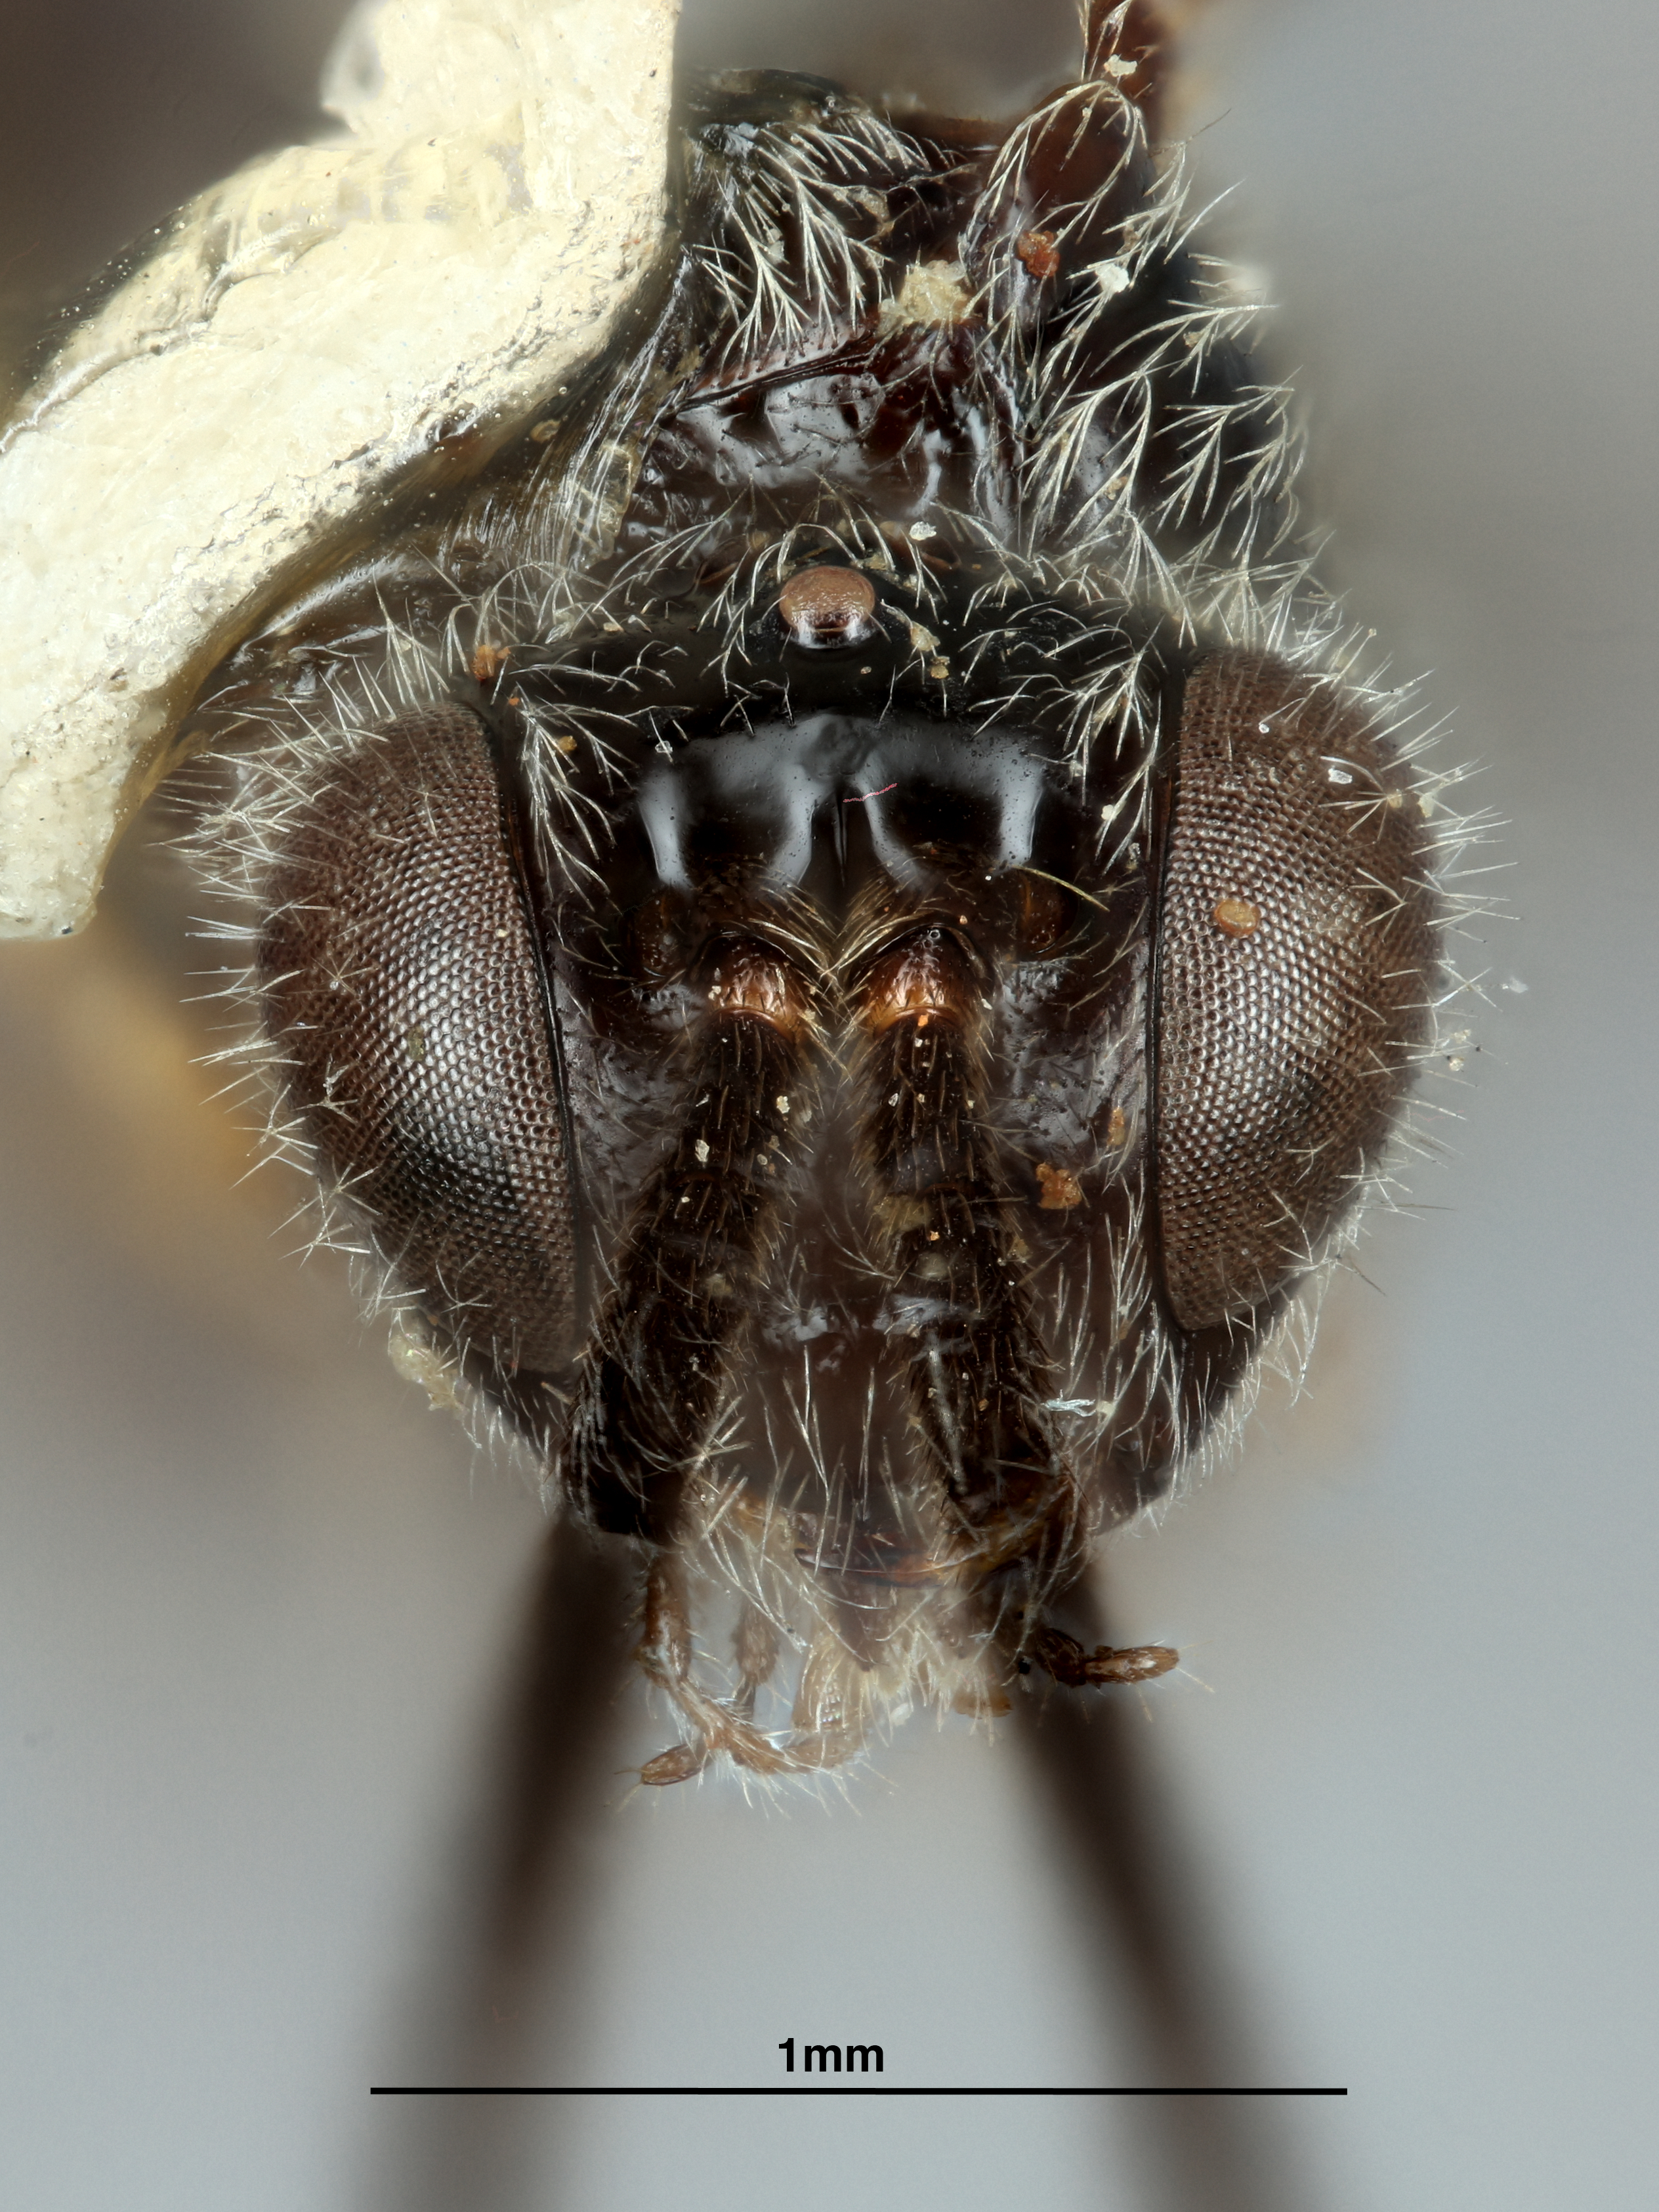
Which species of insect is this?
Cardiochiles philippensis
